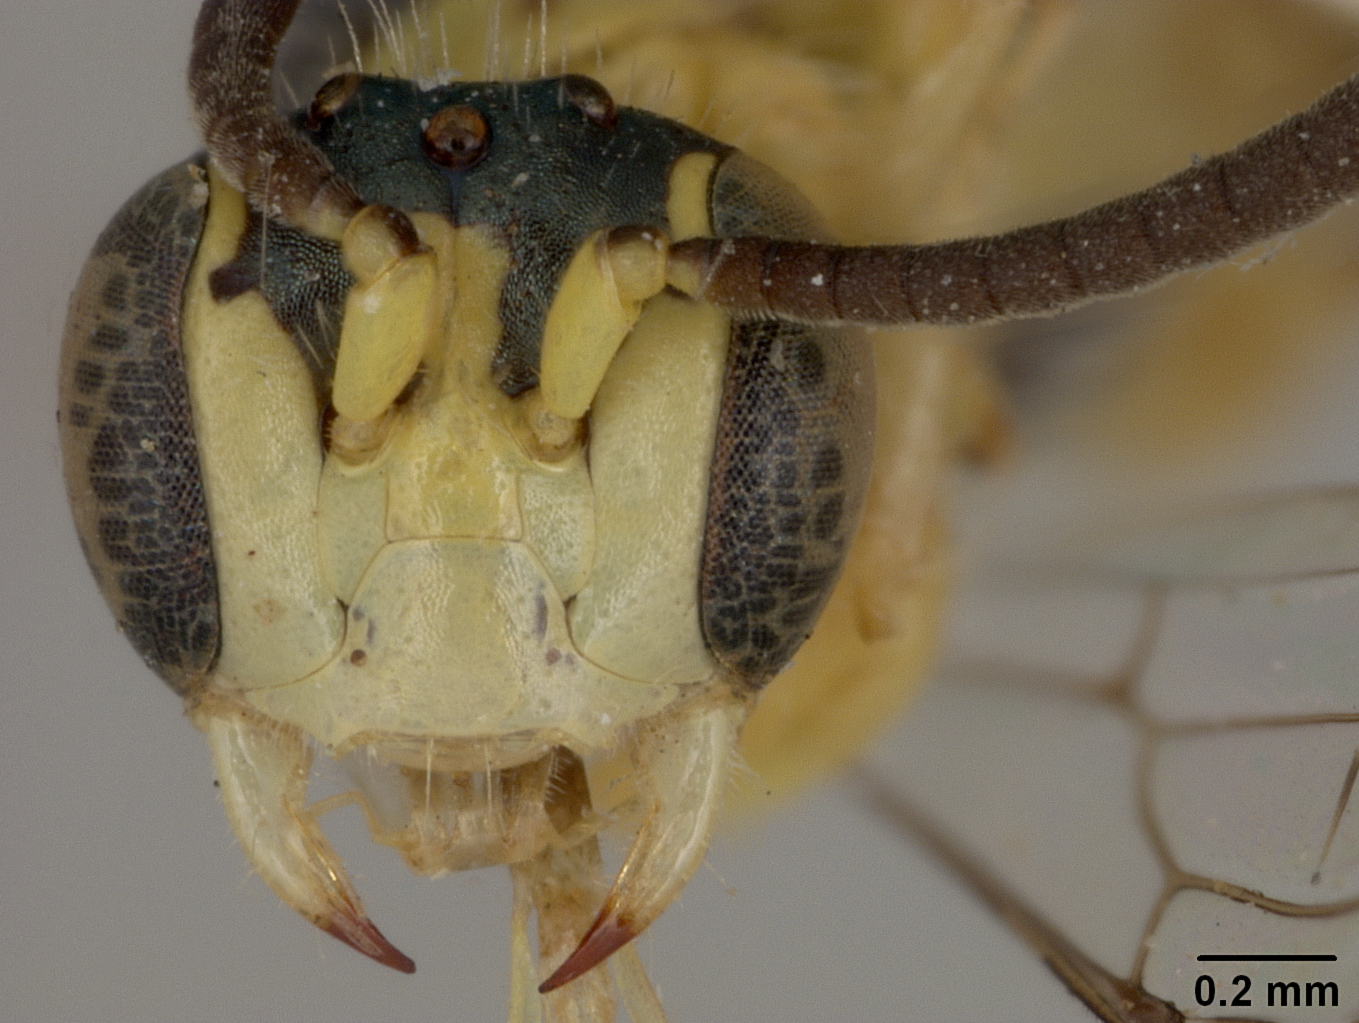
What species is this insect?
Perdita nigricornis
